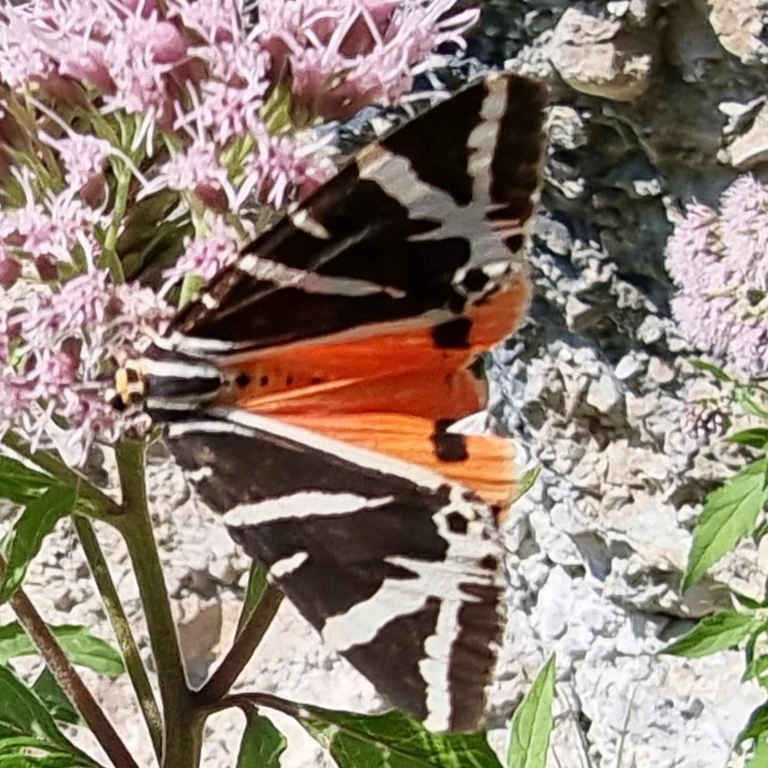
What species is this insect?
Euplagia quadripunctaria
